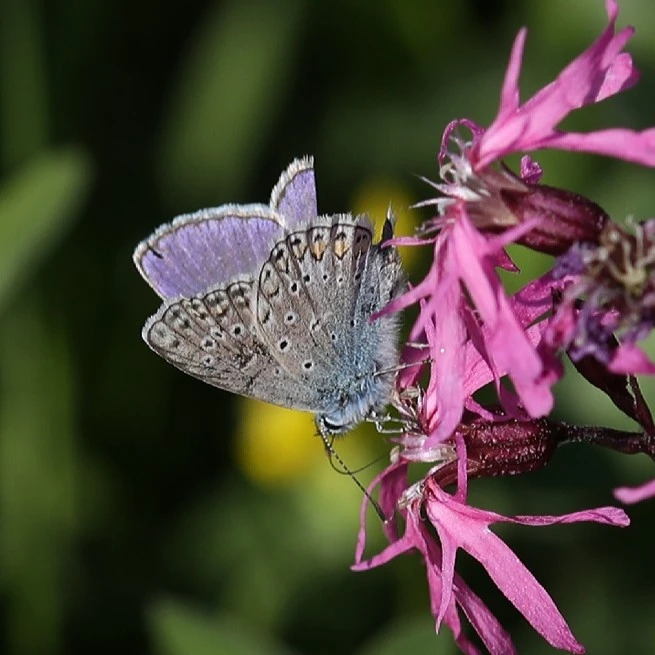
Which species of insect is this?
Polyommatus icarus
